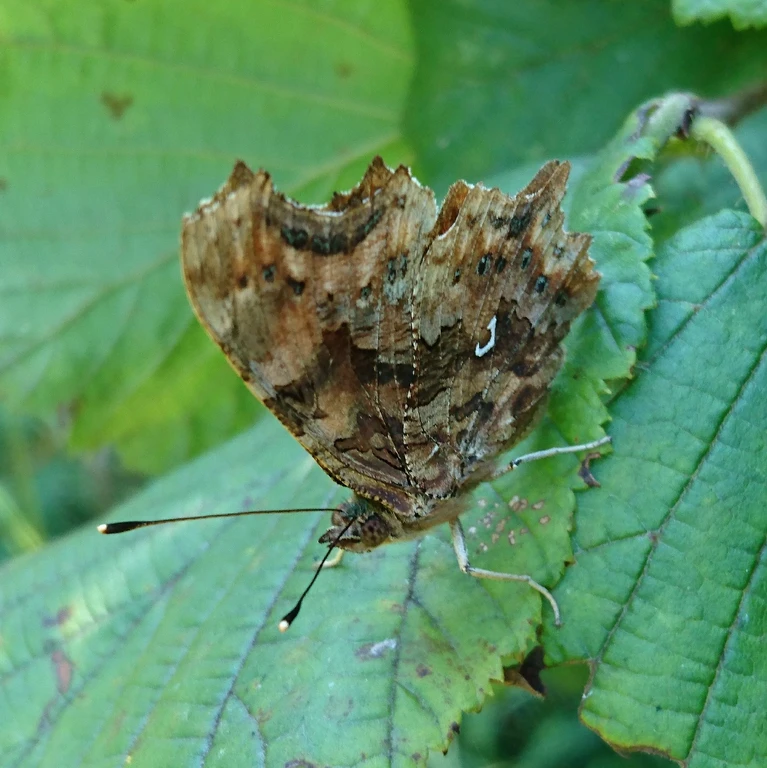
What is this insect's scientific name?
Polygonia c-album
